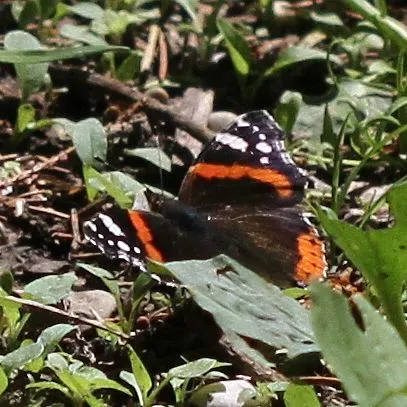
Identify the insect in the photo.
Vanessa atalanta
